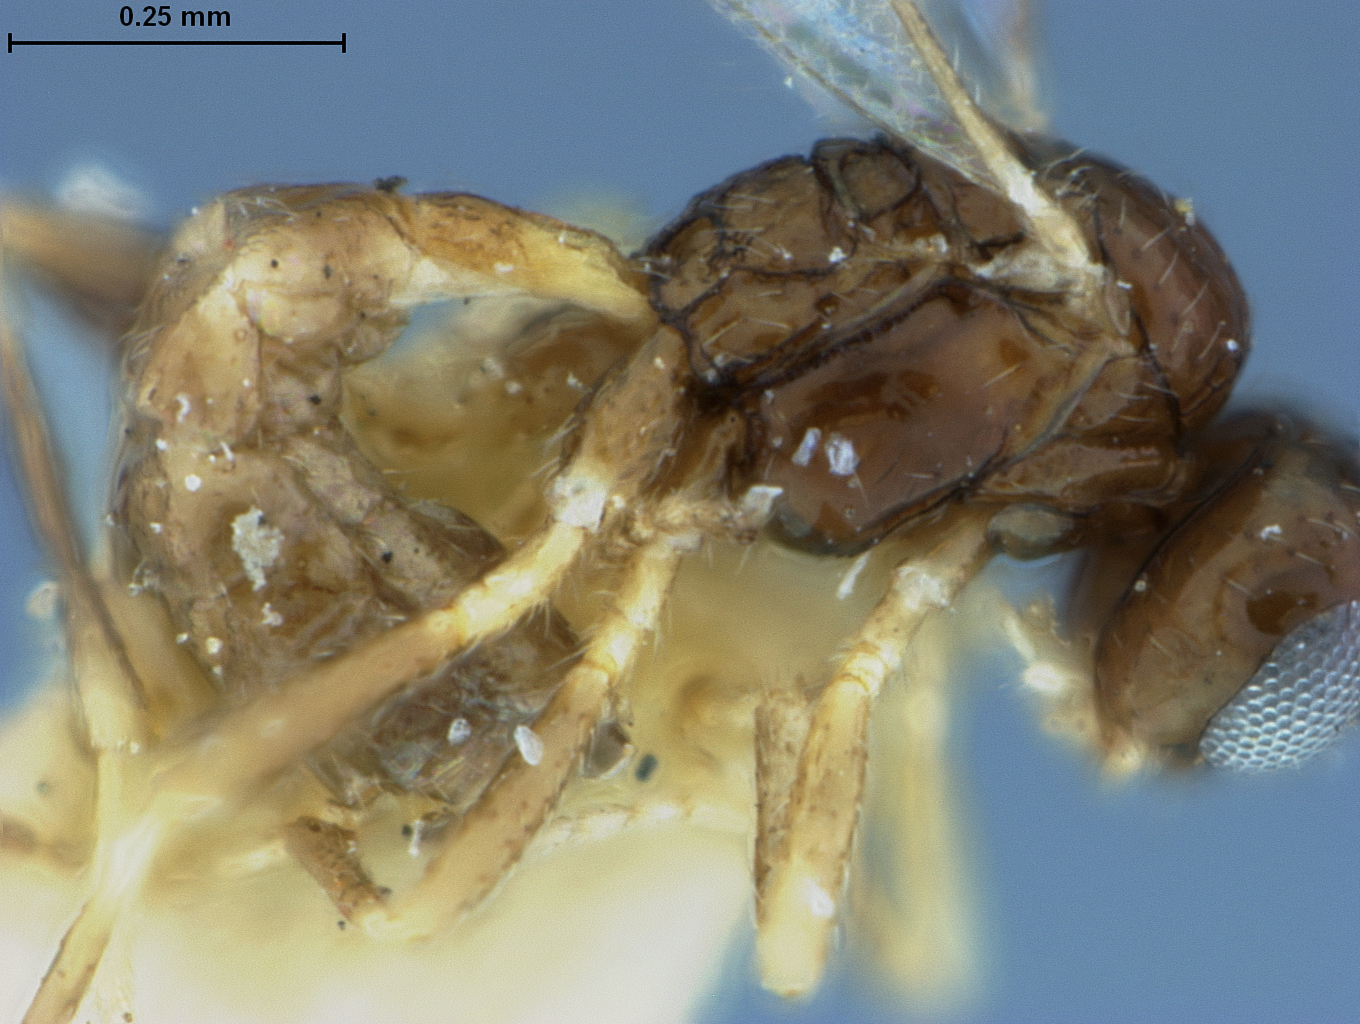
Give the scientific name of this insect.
Aphidius phorodontis
